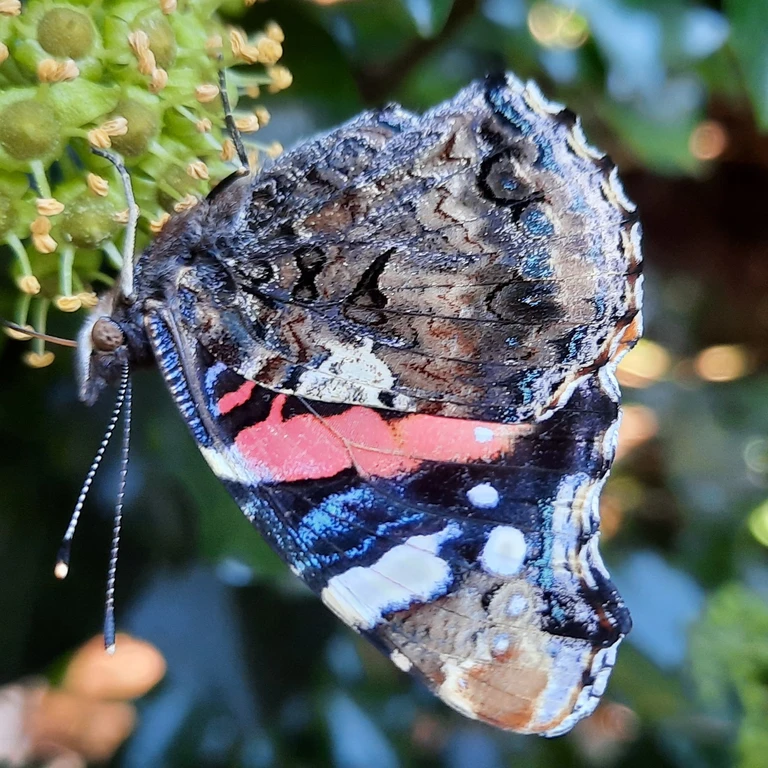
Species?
Vanessa atalanta
